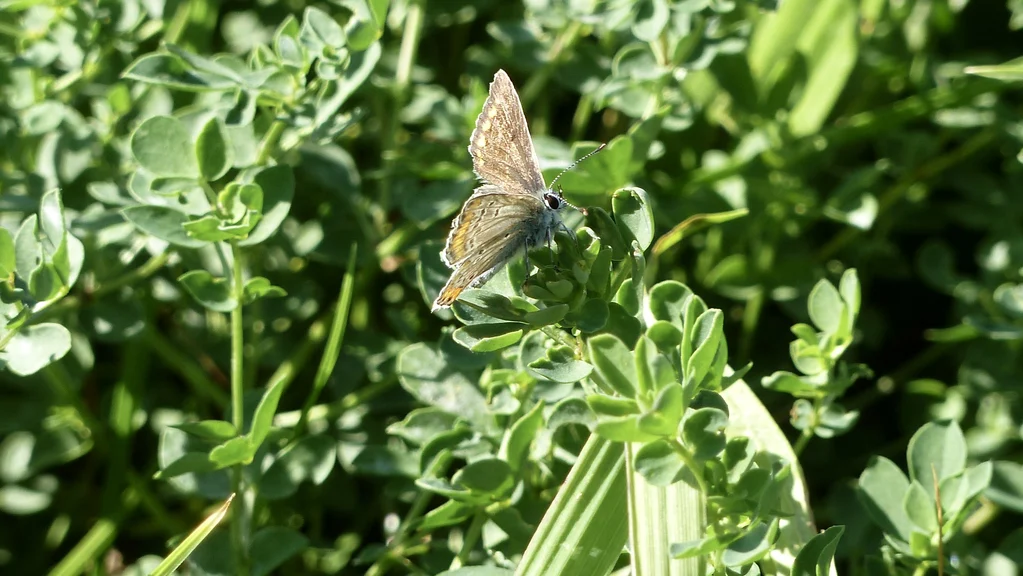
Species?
Aricia agestis/artaxerxes
